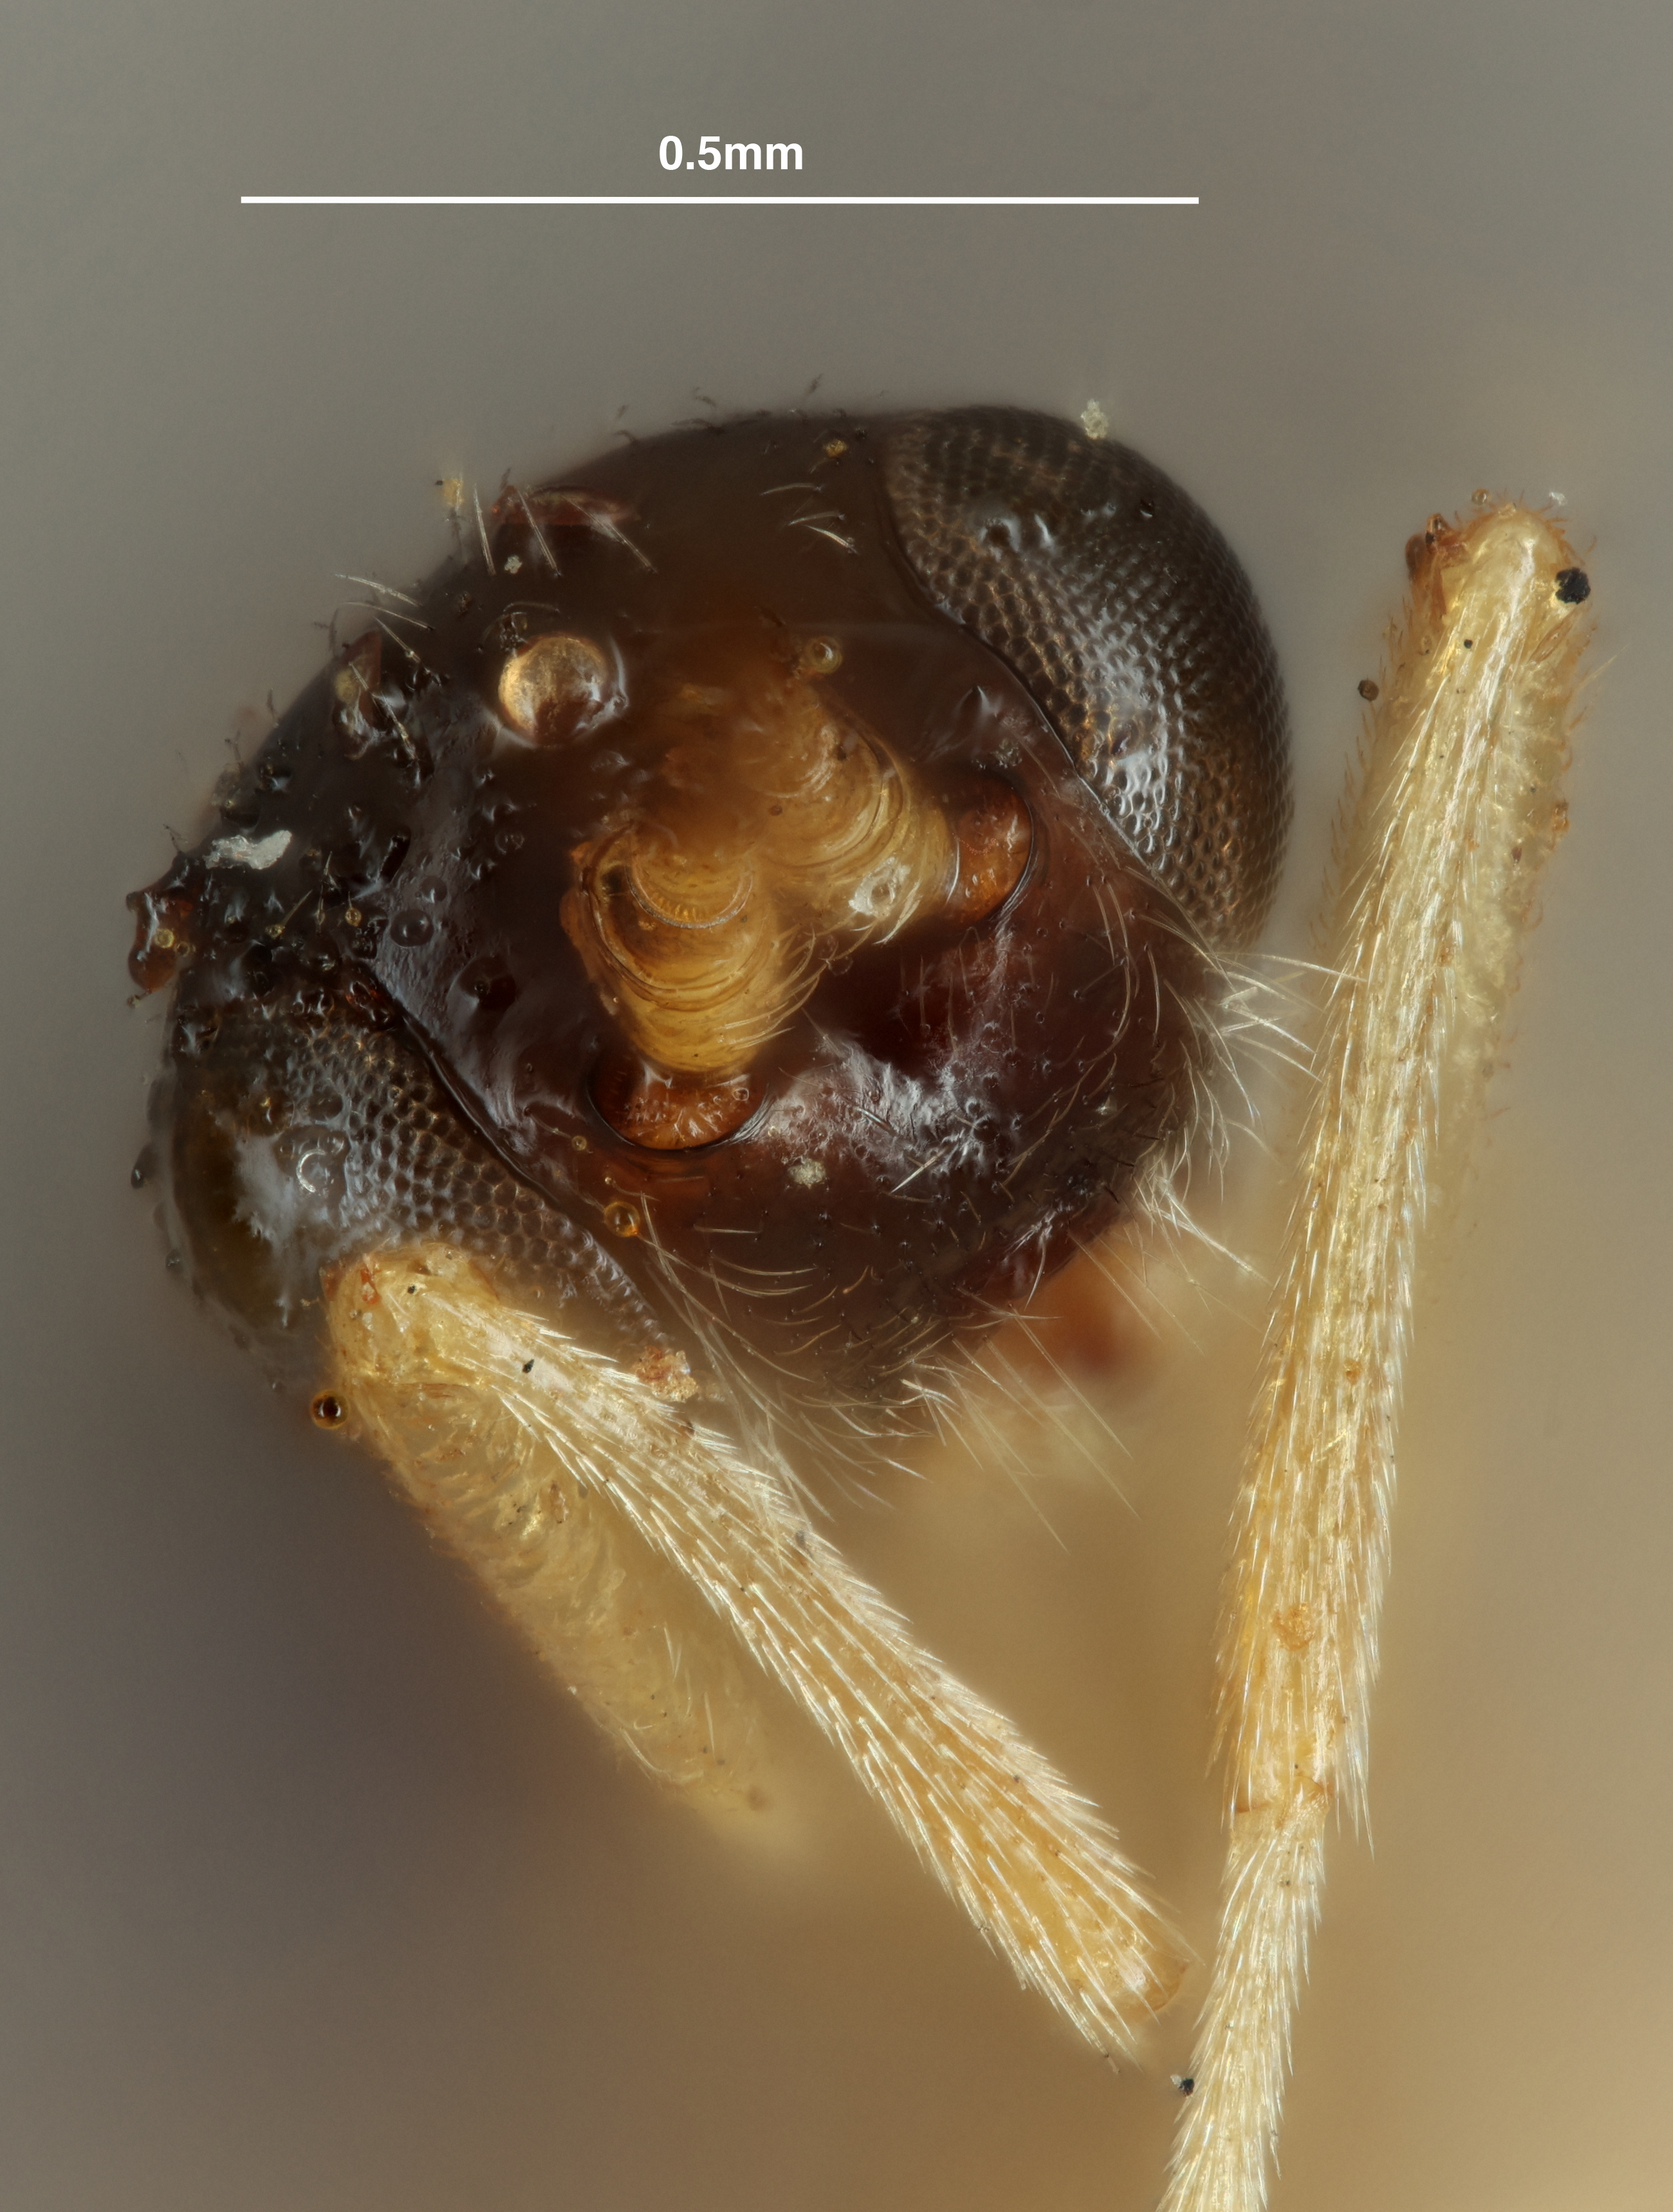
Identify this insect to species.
Phanomeris metalli
